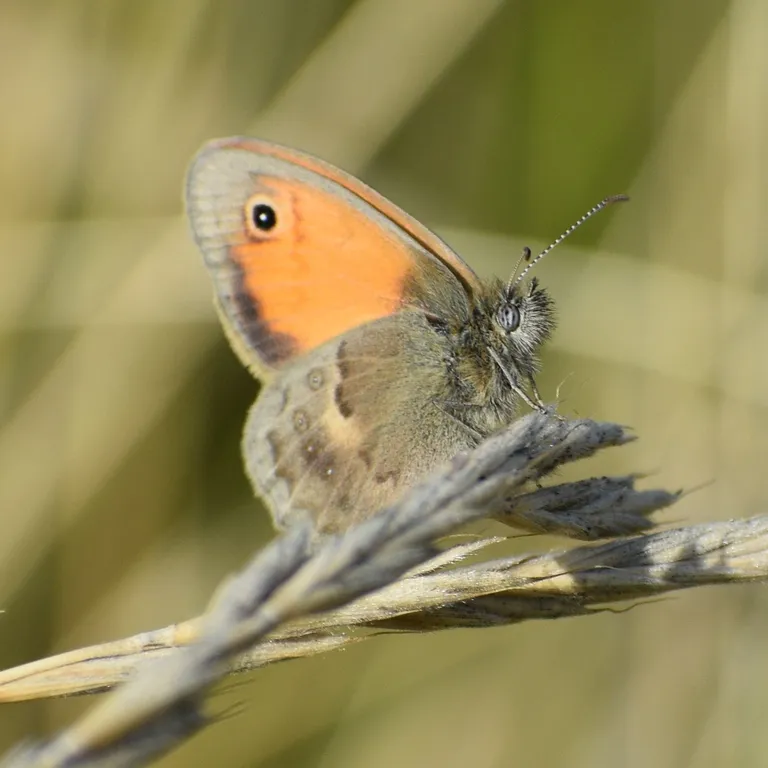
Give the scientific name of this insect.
Coenonympha pamphilus
